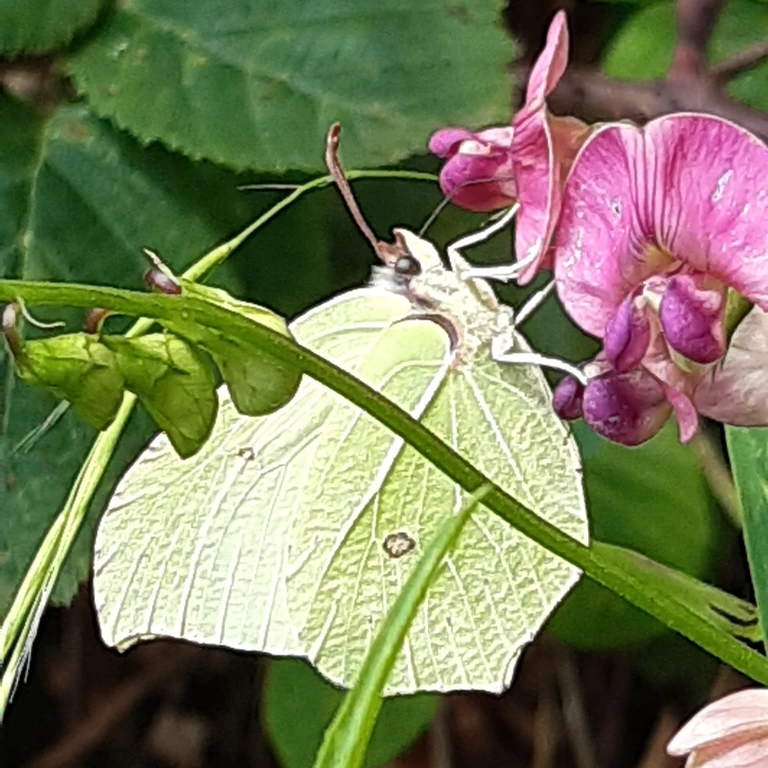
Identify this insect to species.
Gonepteryx rhamni
